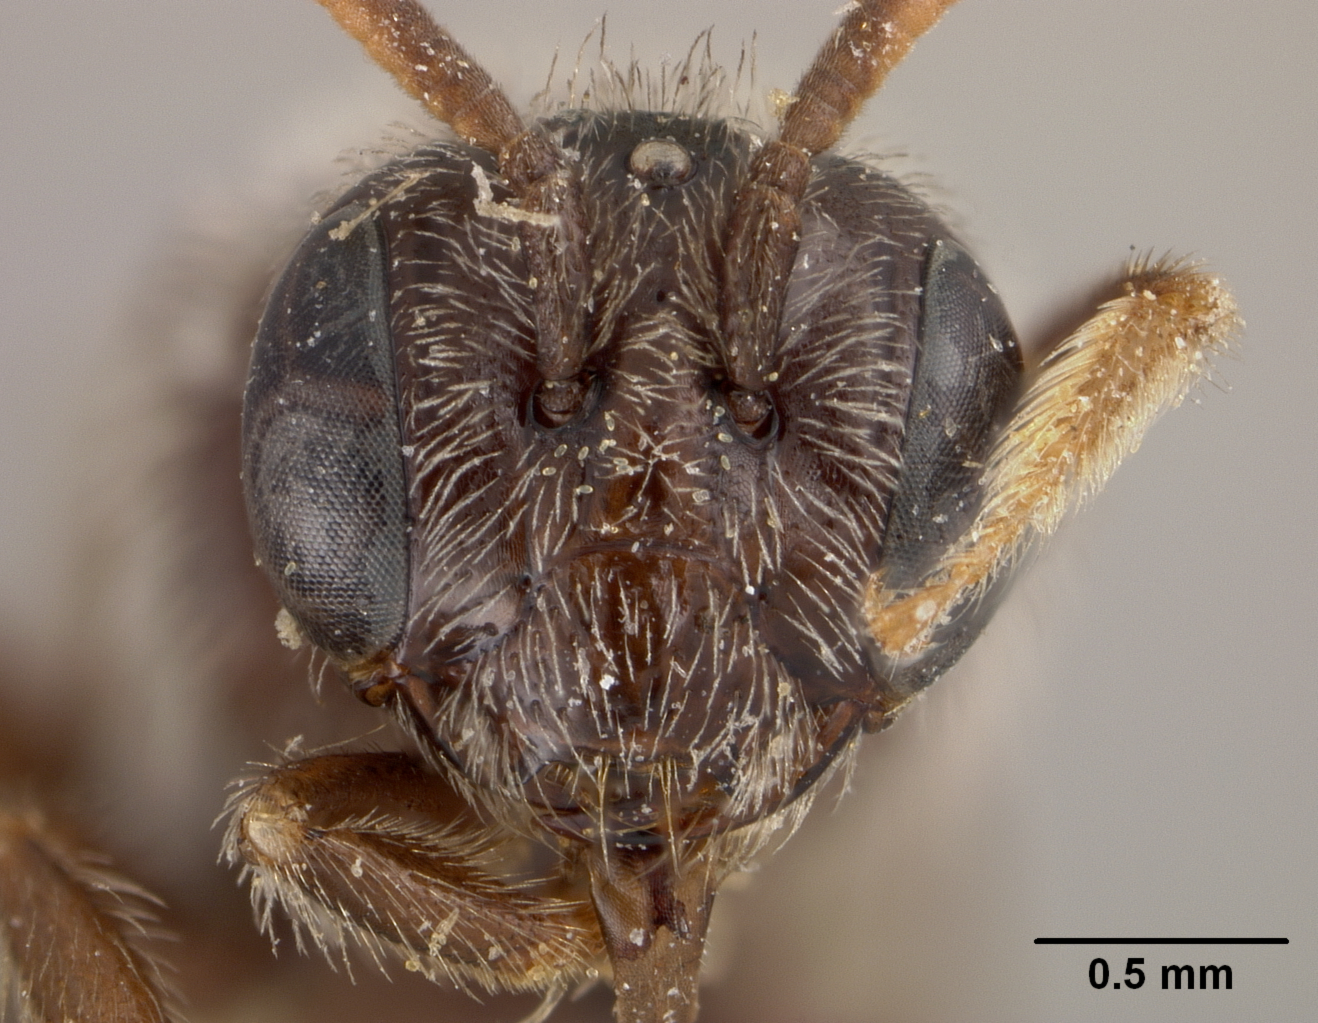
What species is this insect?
Greeleyella potentillae
